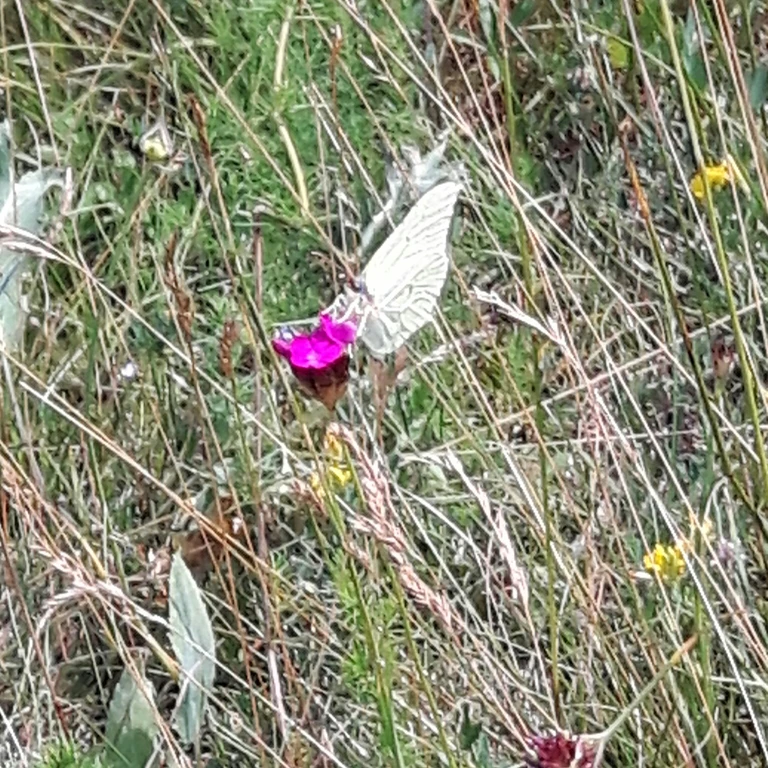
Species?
Gonepteryx rhamni
